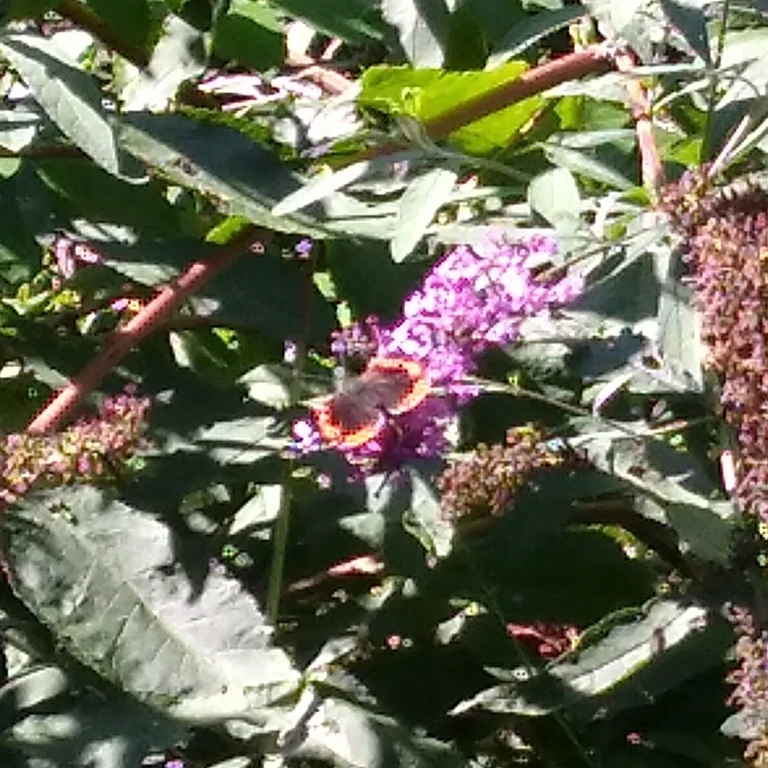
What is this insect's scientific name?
Vanessa atalanta
